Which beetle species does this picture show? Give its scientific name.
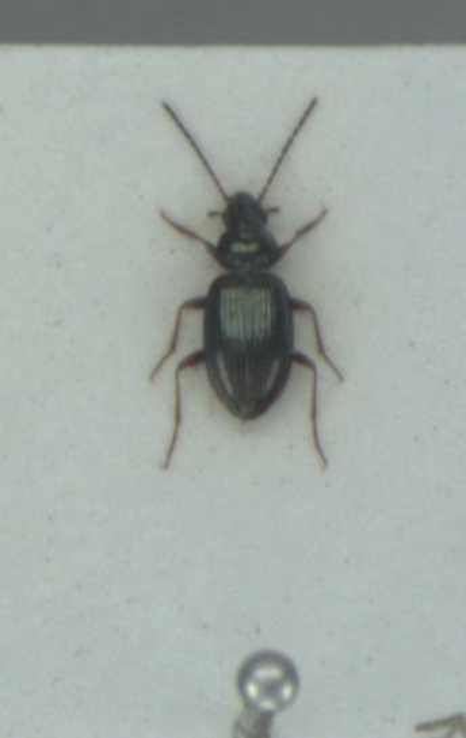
Bembidion deletum
